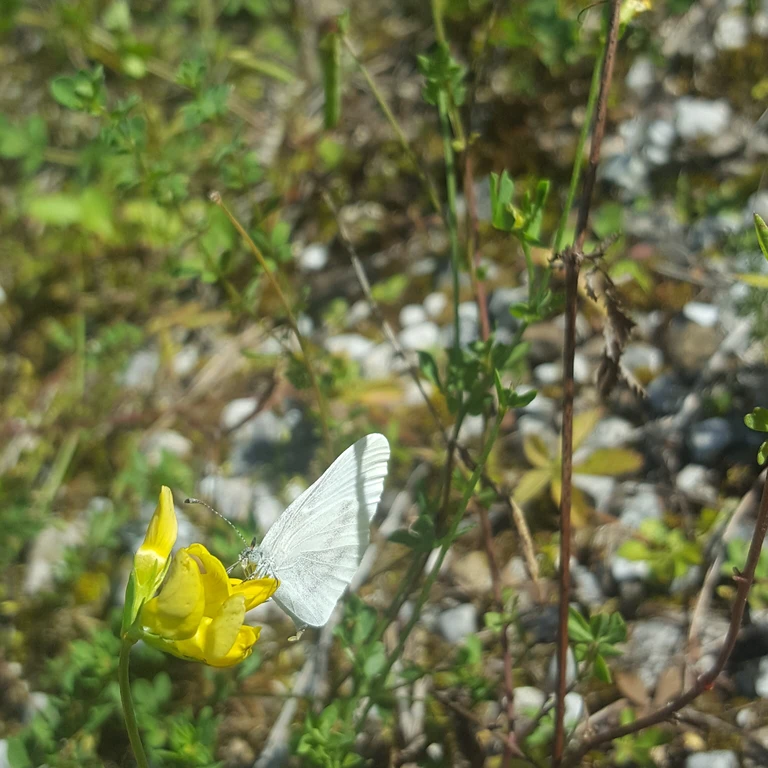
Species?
Leptidea sinapis/juvernica
